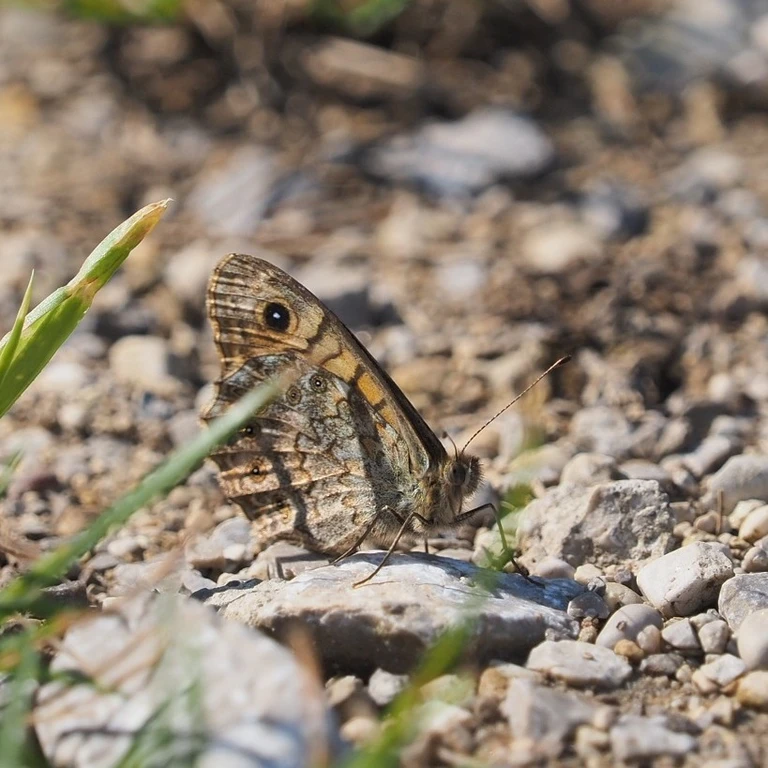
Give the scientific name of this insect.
Lasiommata megera (also Pararge megera)
